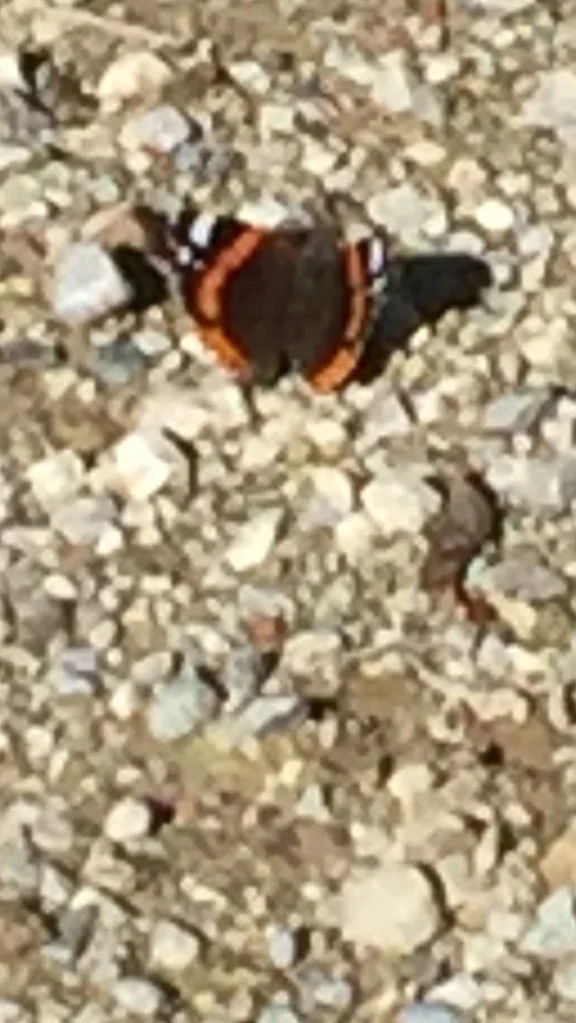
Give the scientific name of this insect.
Vanessa atalanta
